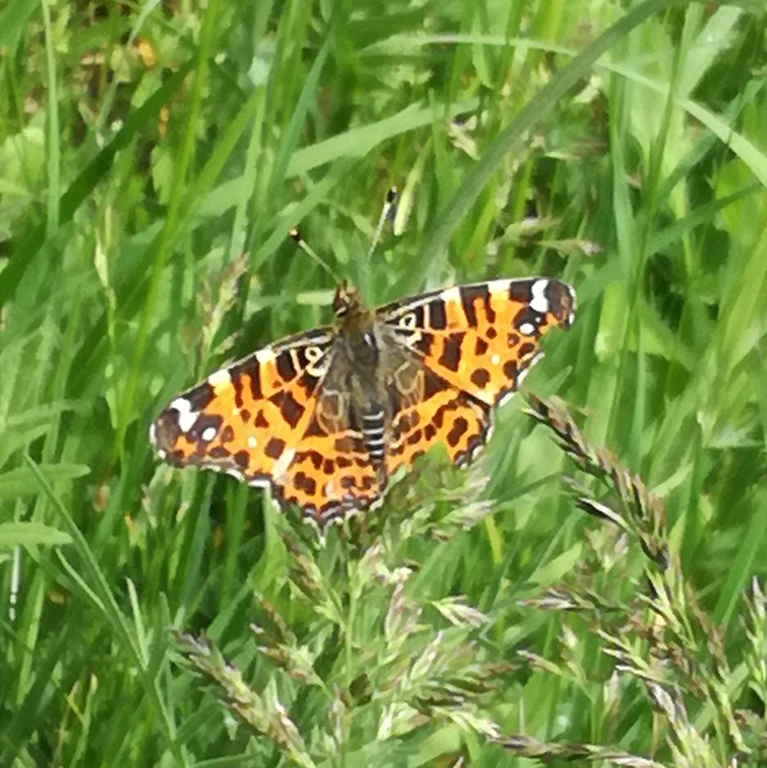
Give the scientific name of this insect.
Araschnia levana
